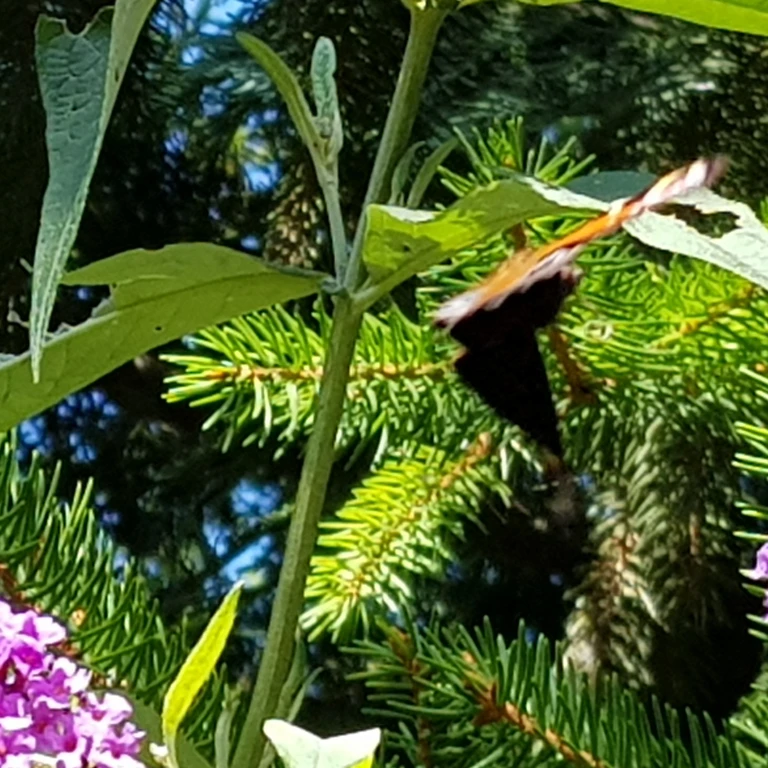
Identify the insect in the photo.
Aglais io
